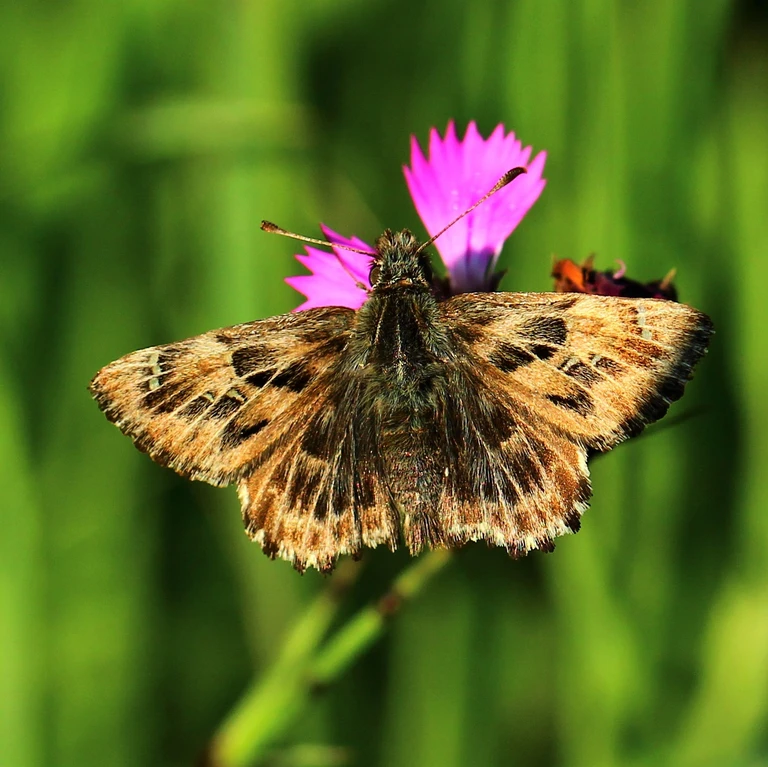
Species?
Carcharodus alceae
